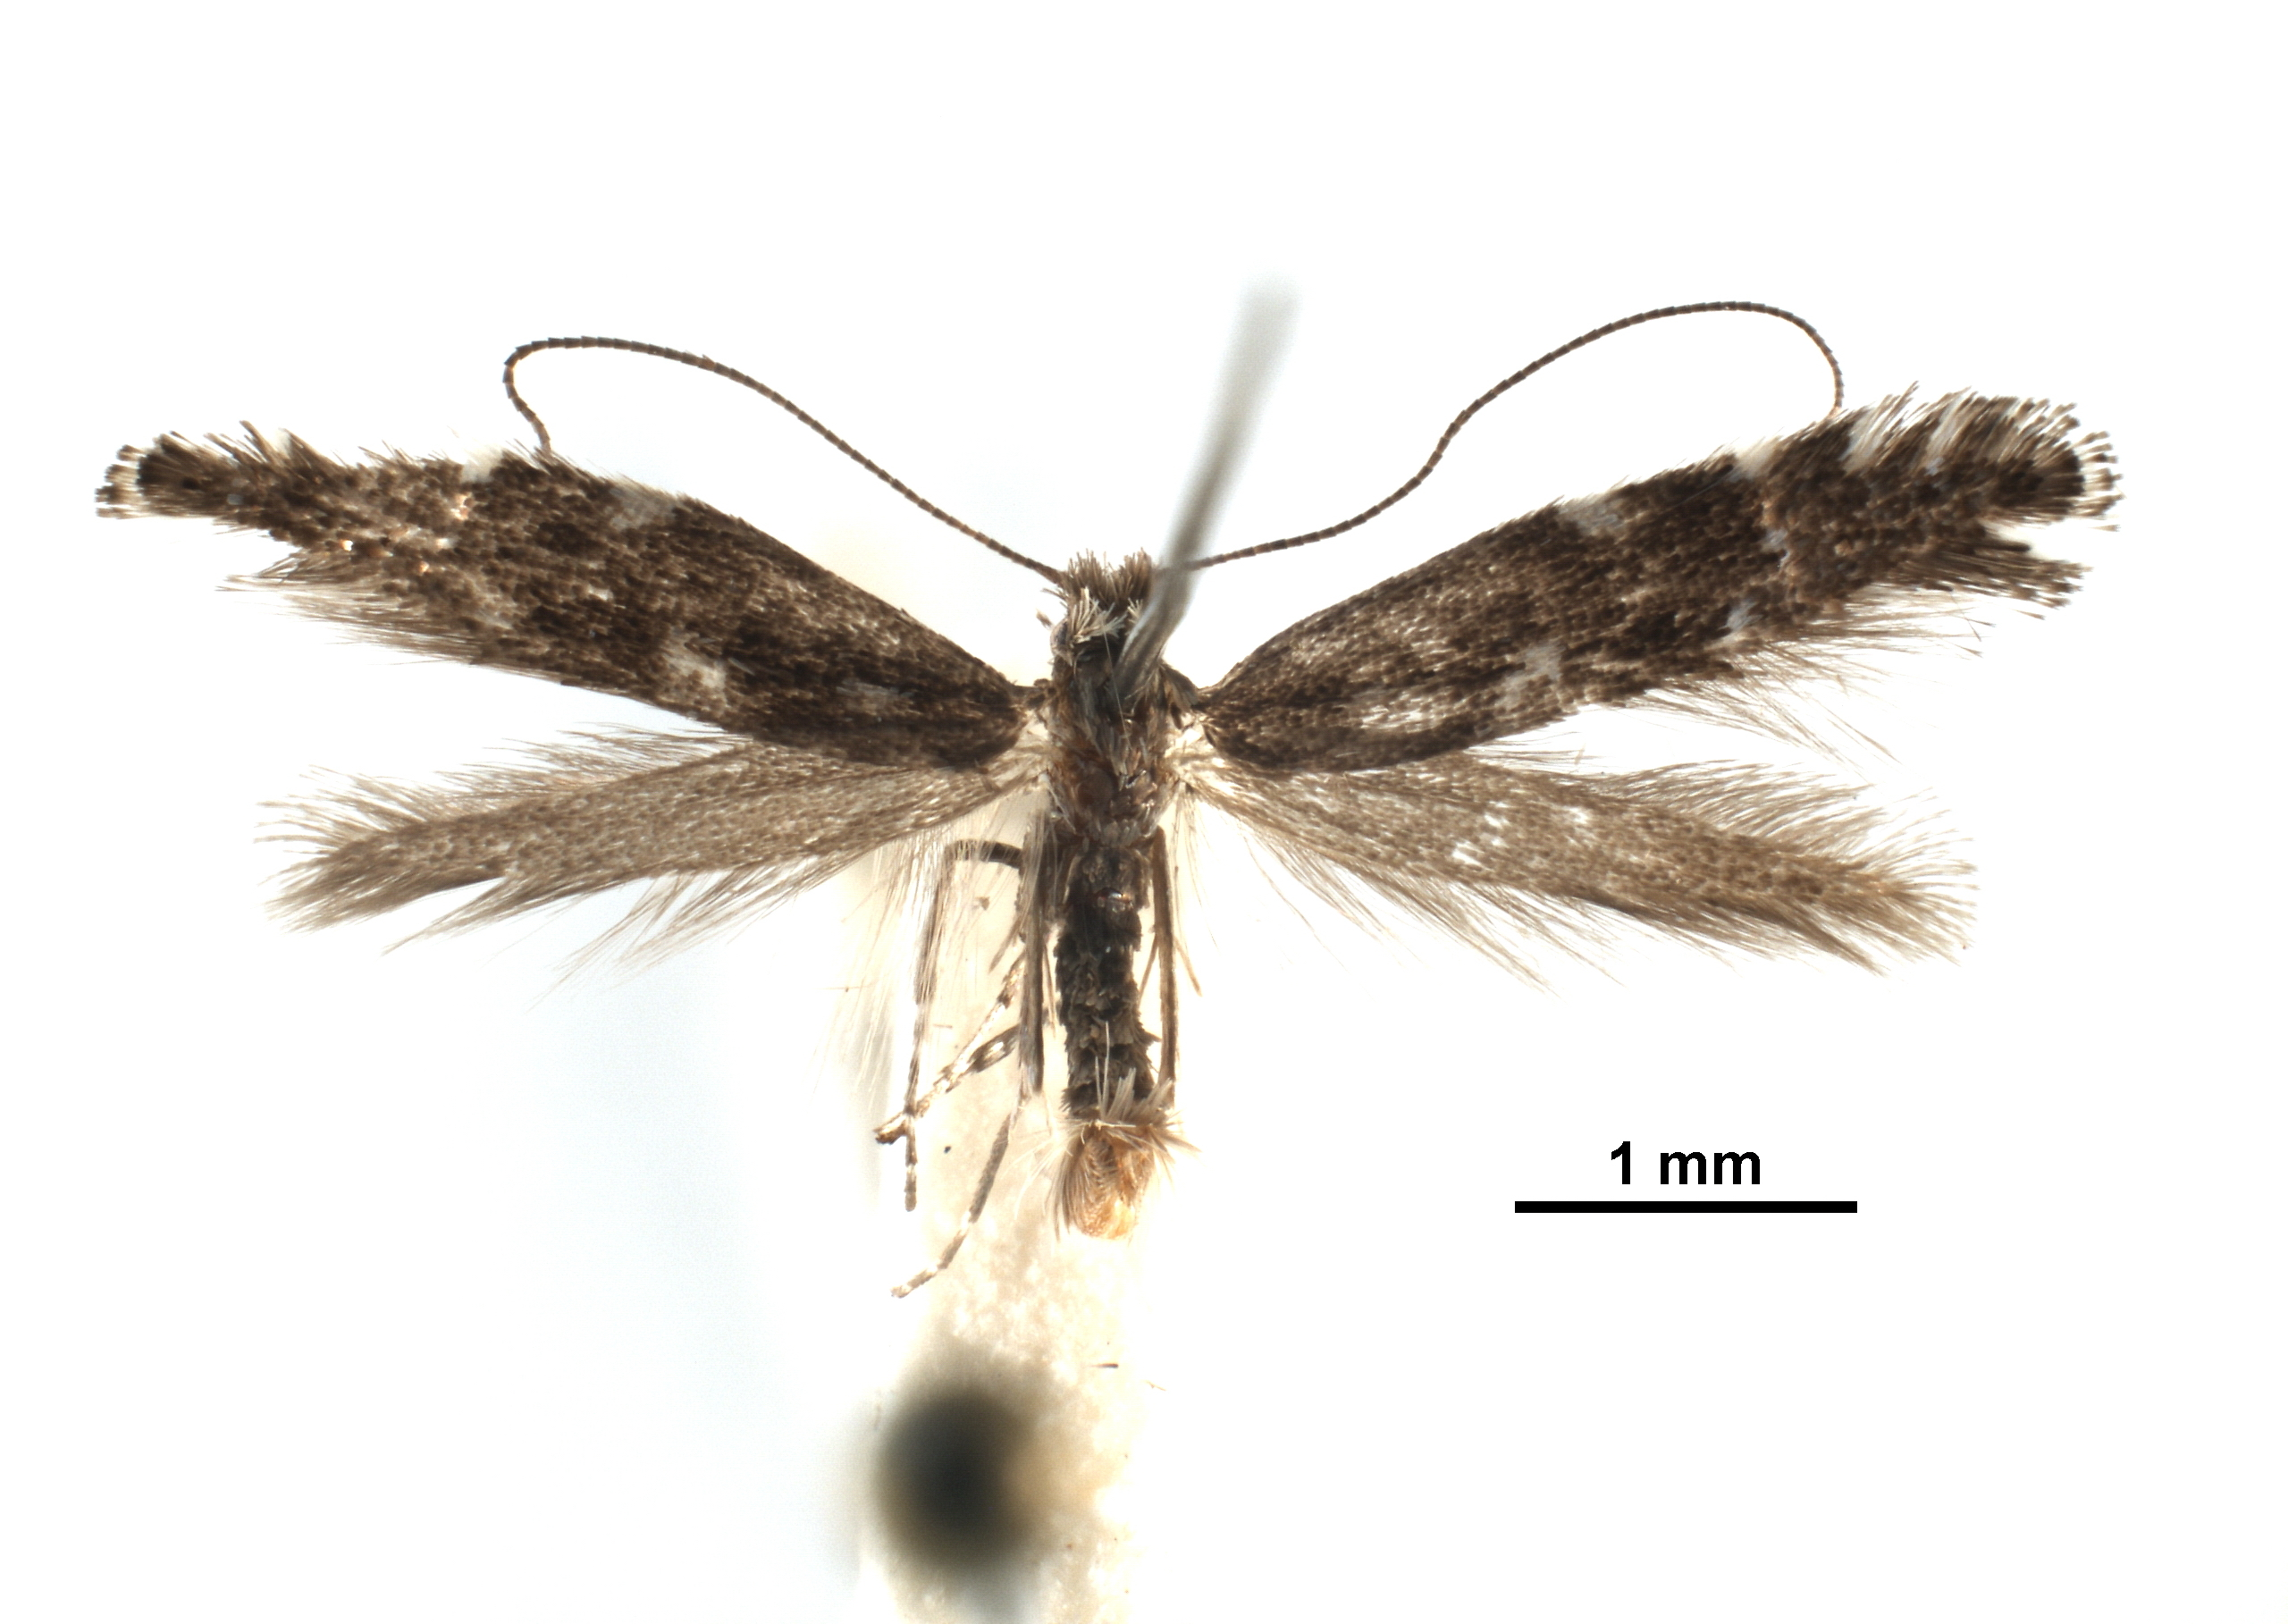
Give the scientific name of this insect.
Parornix solitariella
